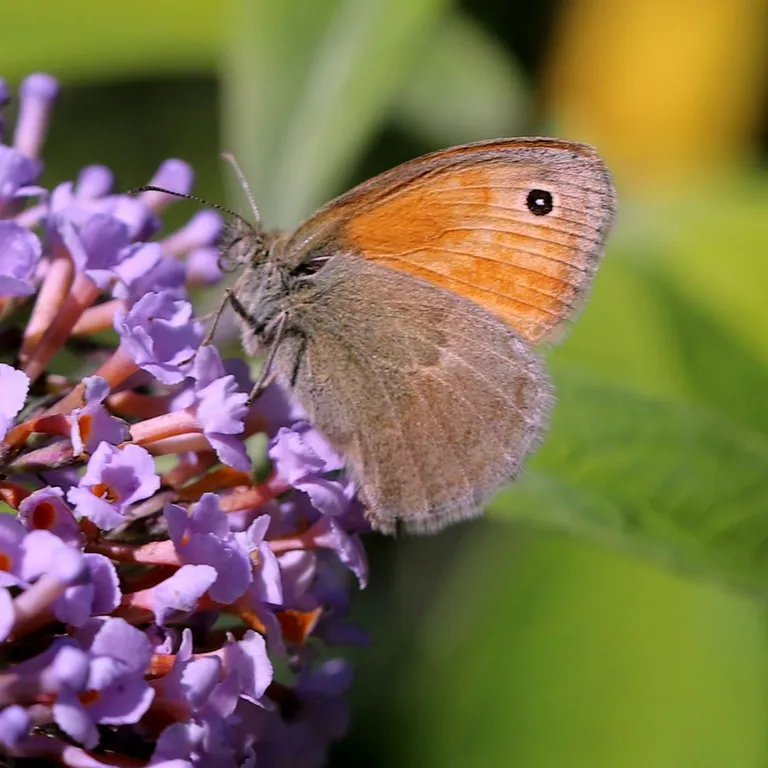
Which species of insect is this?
Coenonympha pamphilus
